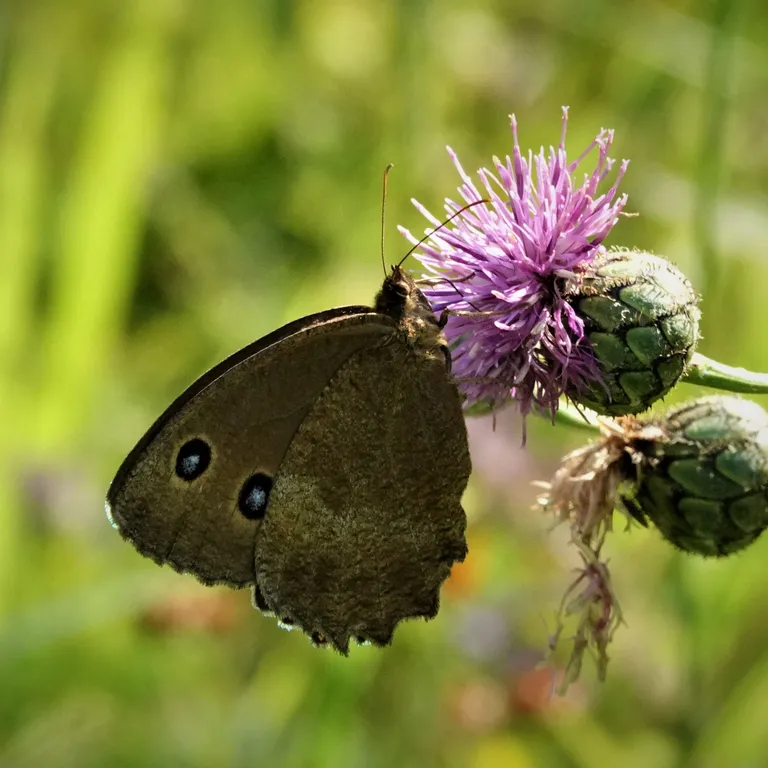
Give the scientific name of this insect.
Minois dryas
